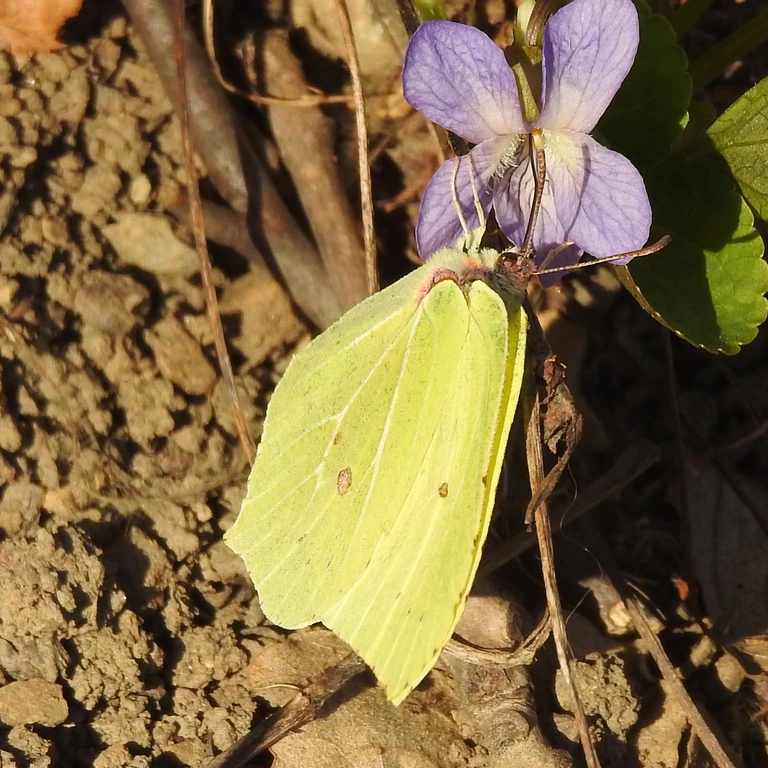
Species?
Gonepteryx rhamni
